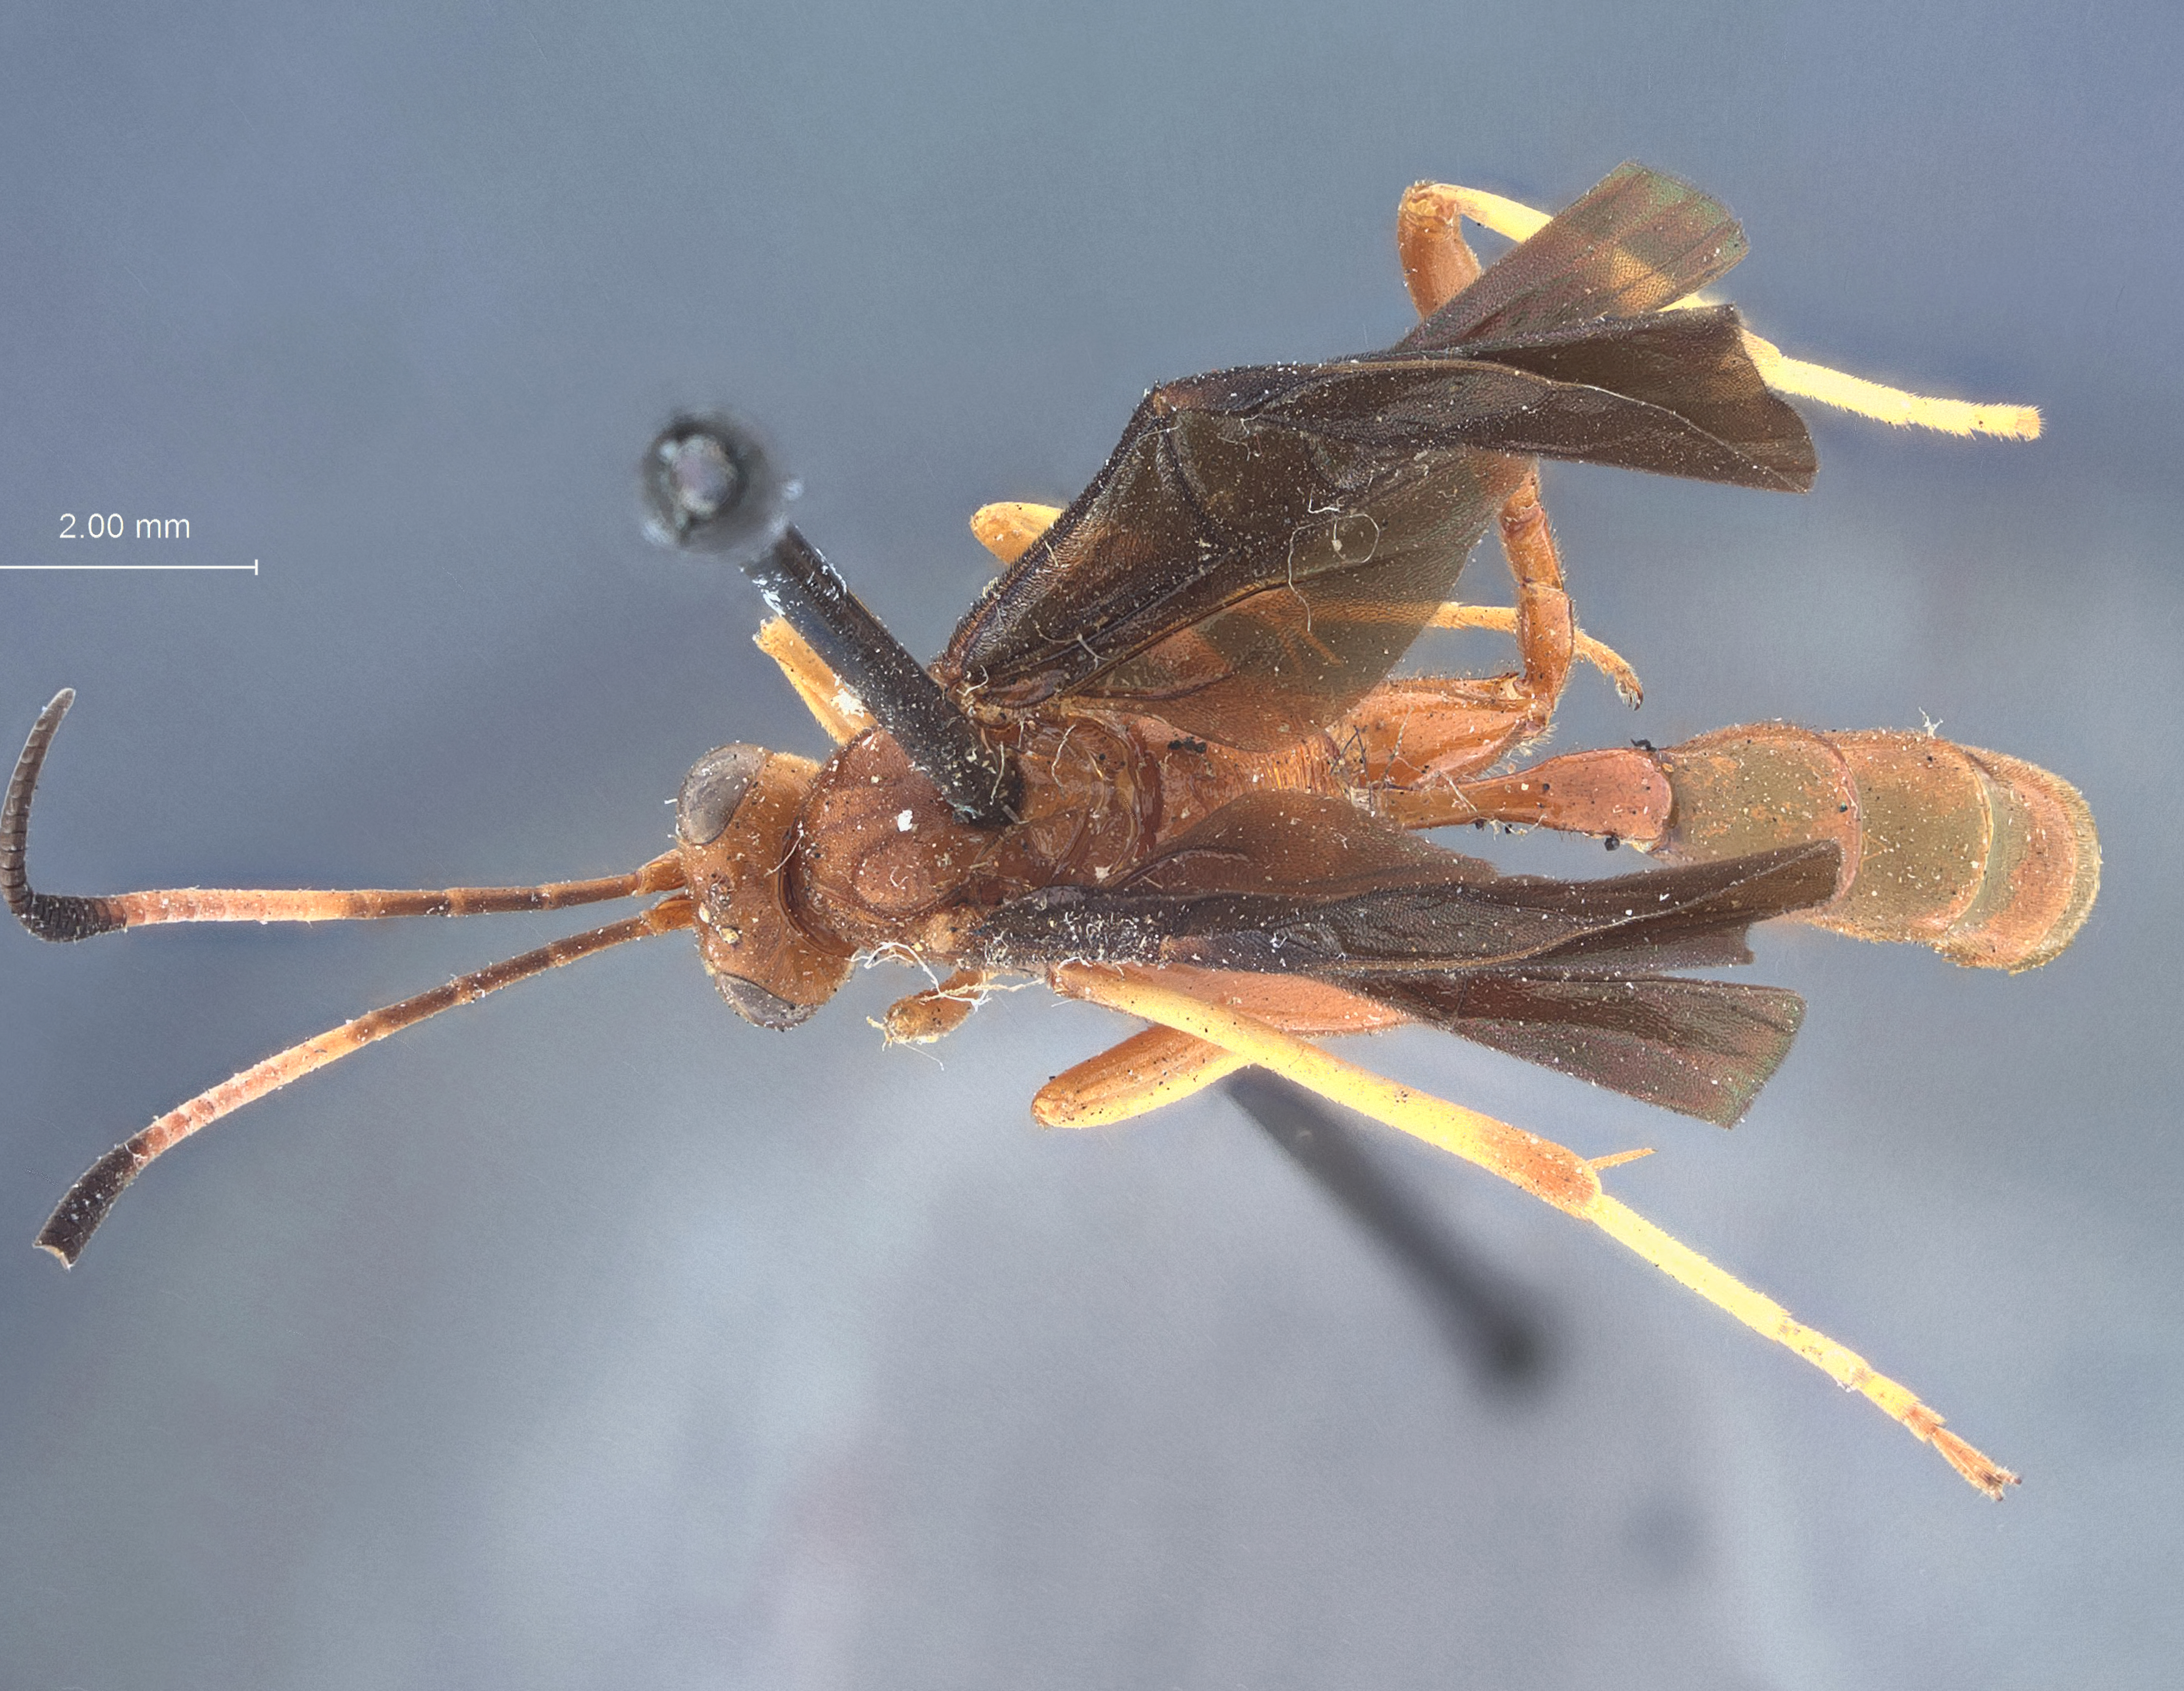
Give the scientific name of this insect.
Joppidium arizonicum
